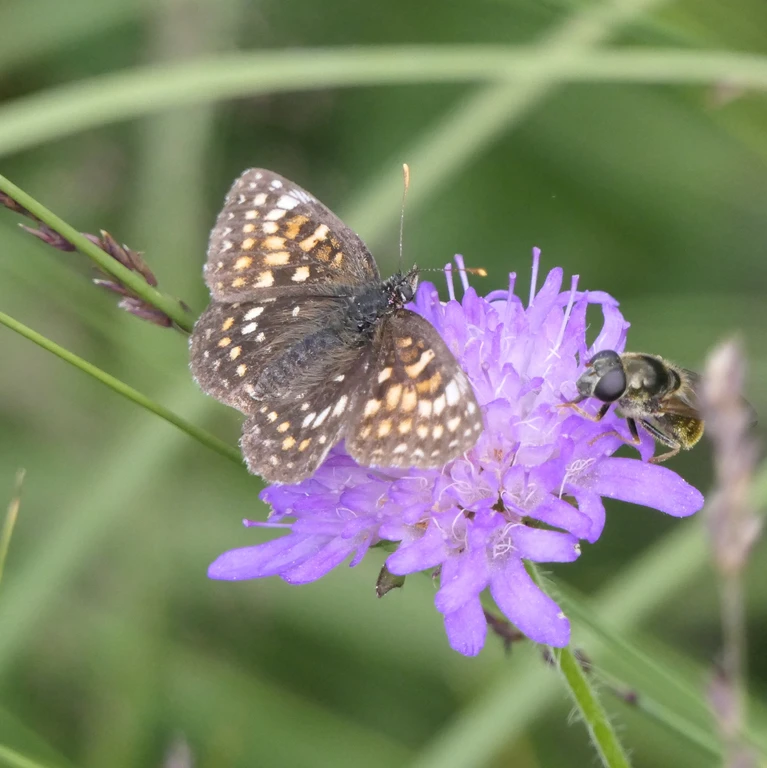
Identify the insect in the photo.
Melitaea diamina
